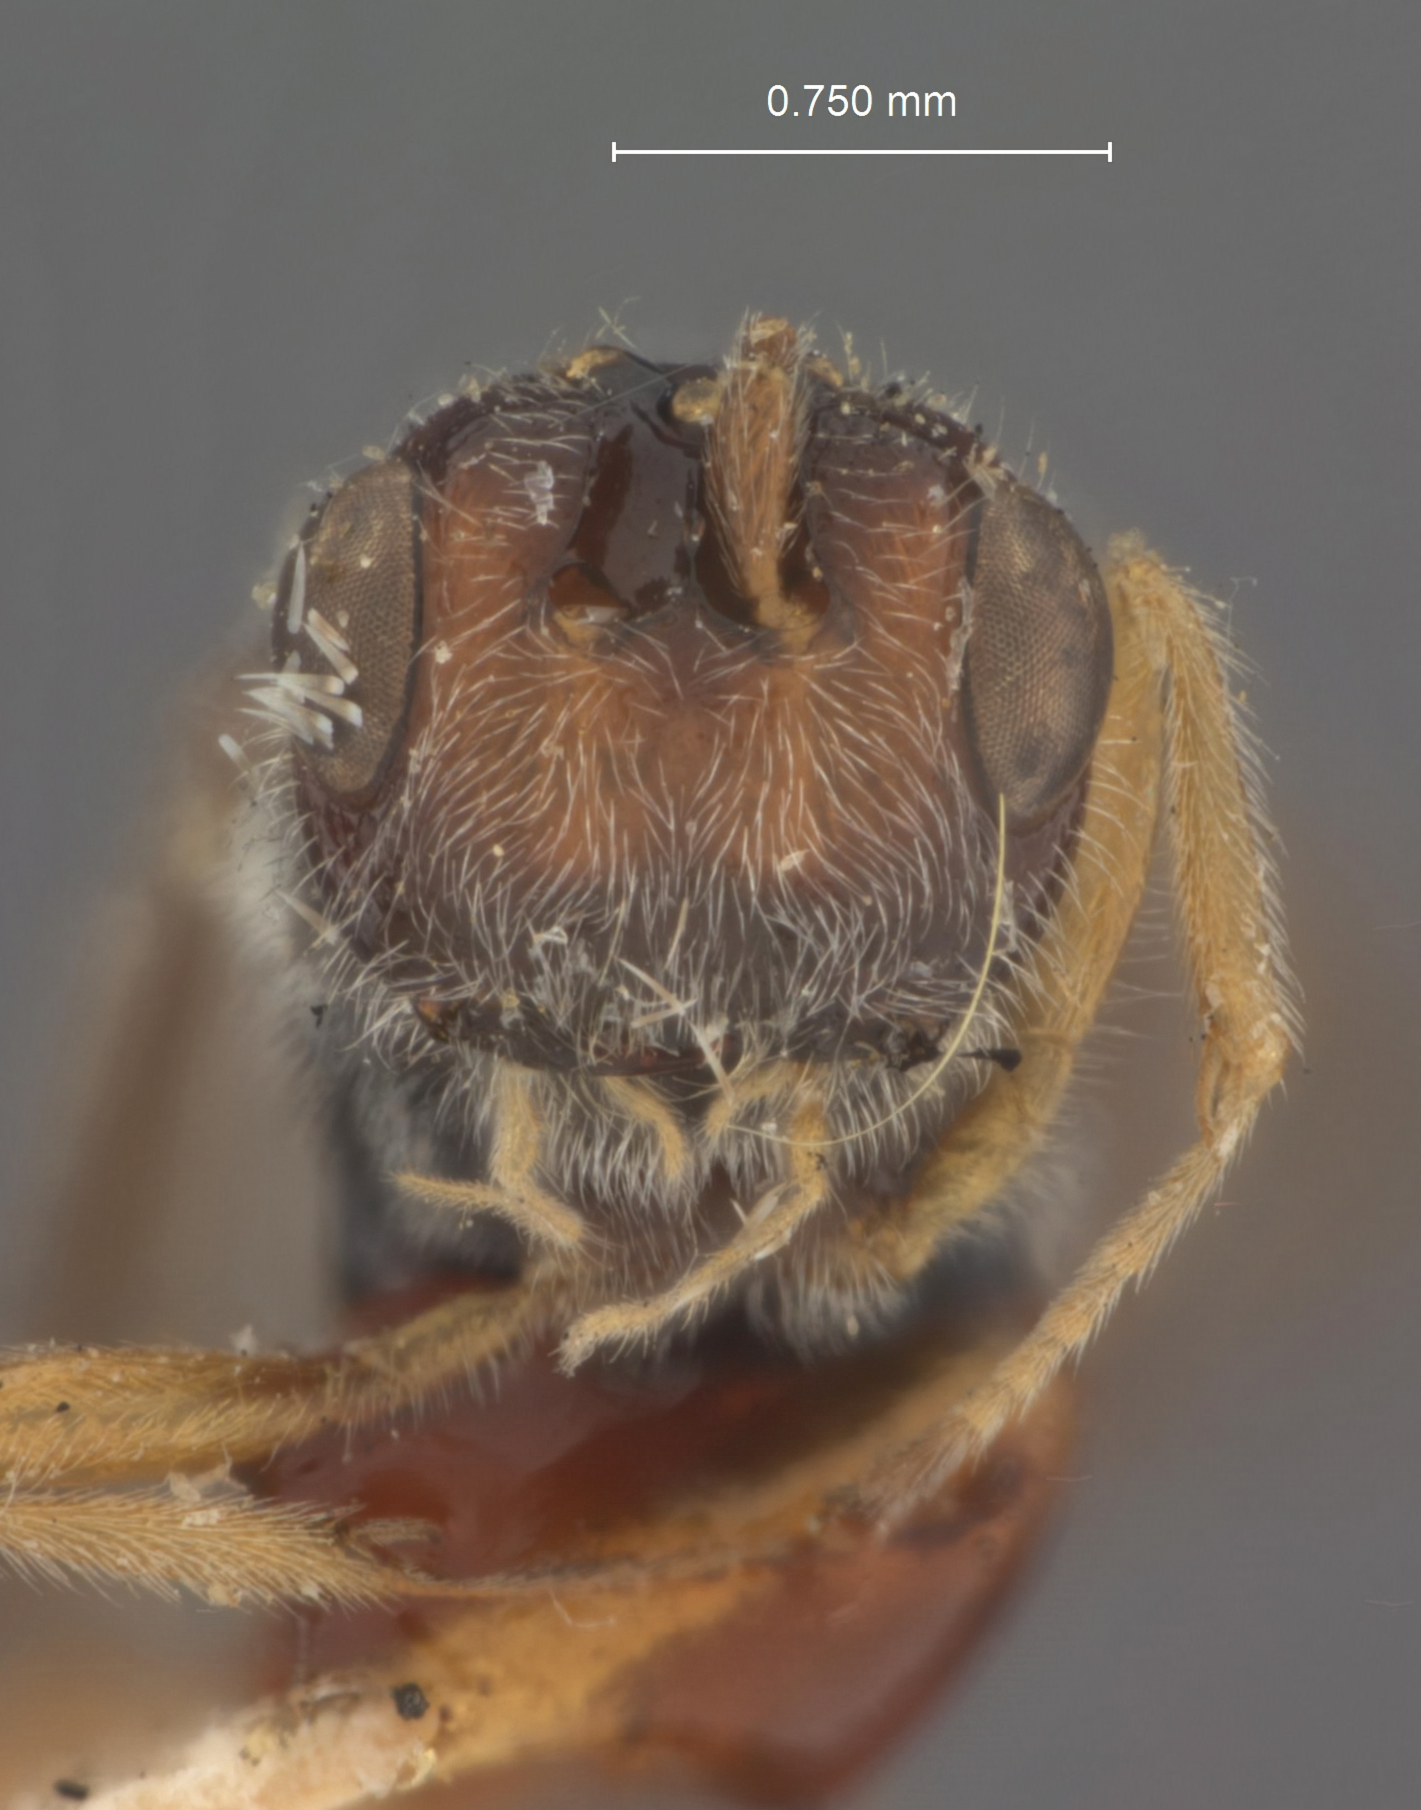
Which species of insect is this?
Capitonius leptostyli
